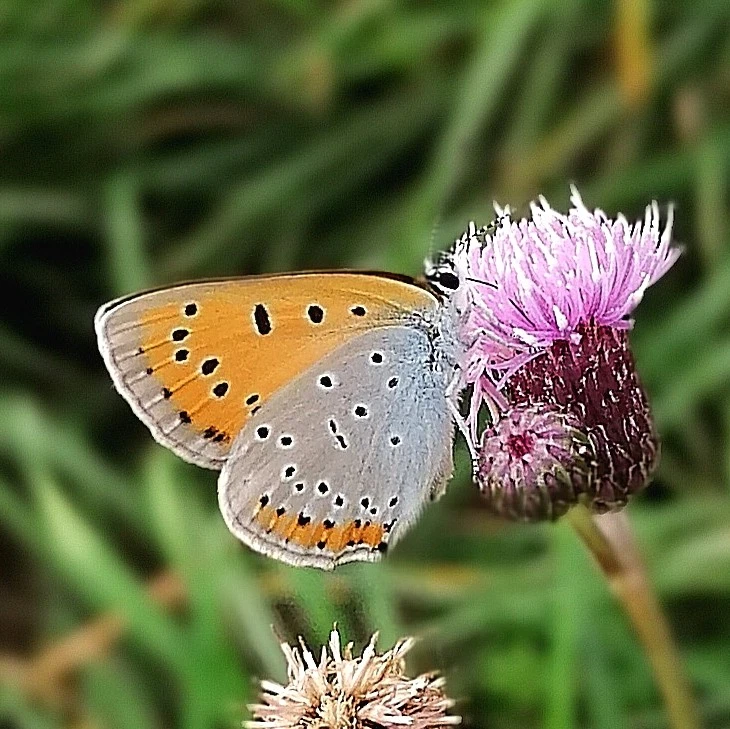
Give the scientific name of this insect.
Lycaena dispar
